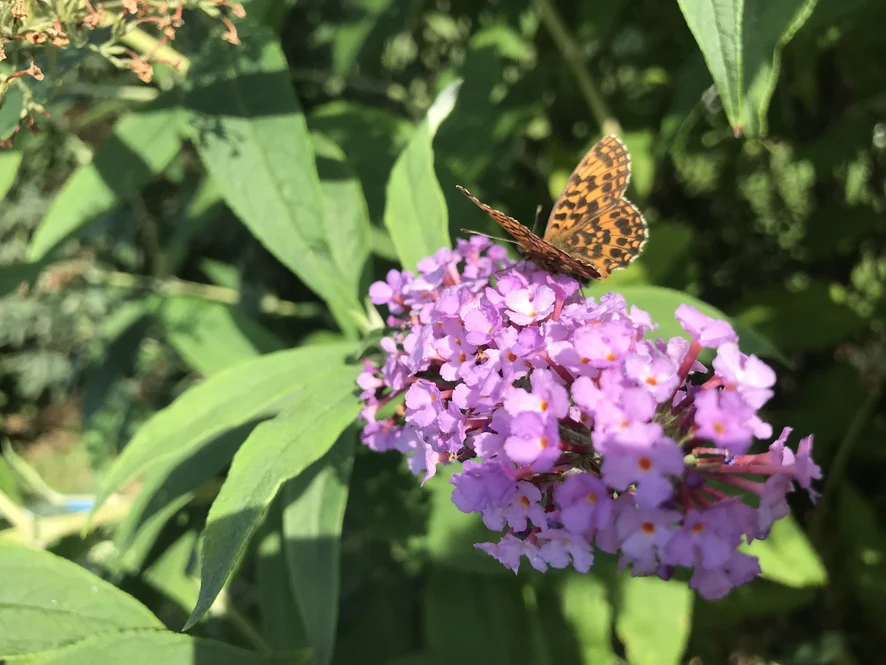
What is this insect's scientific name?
Boloria dia
